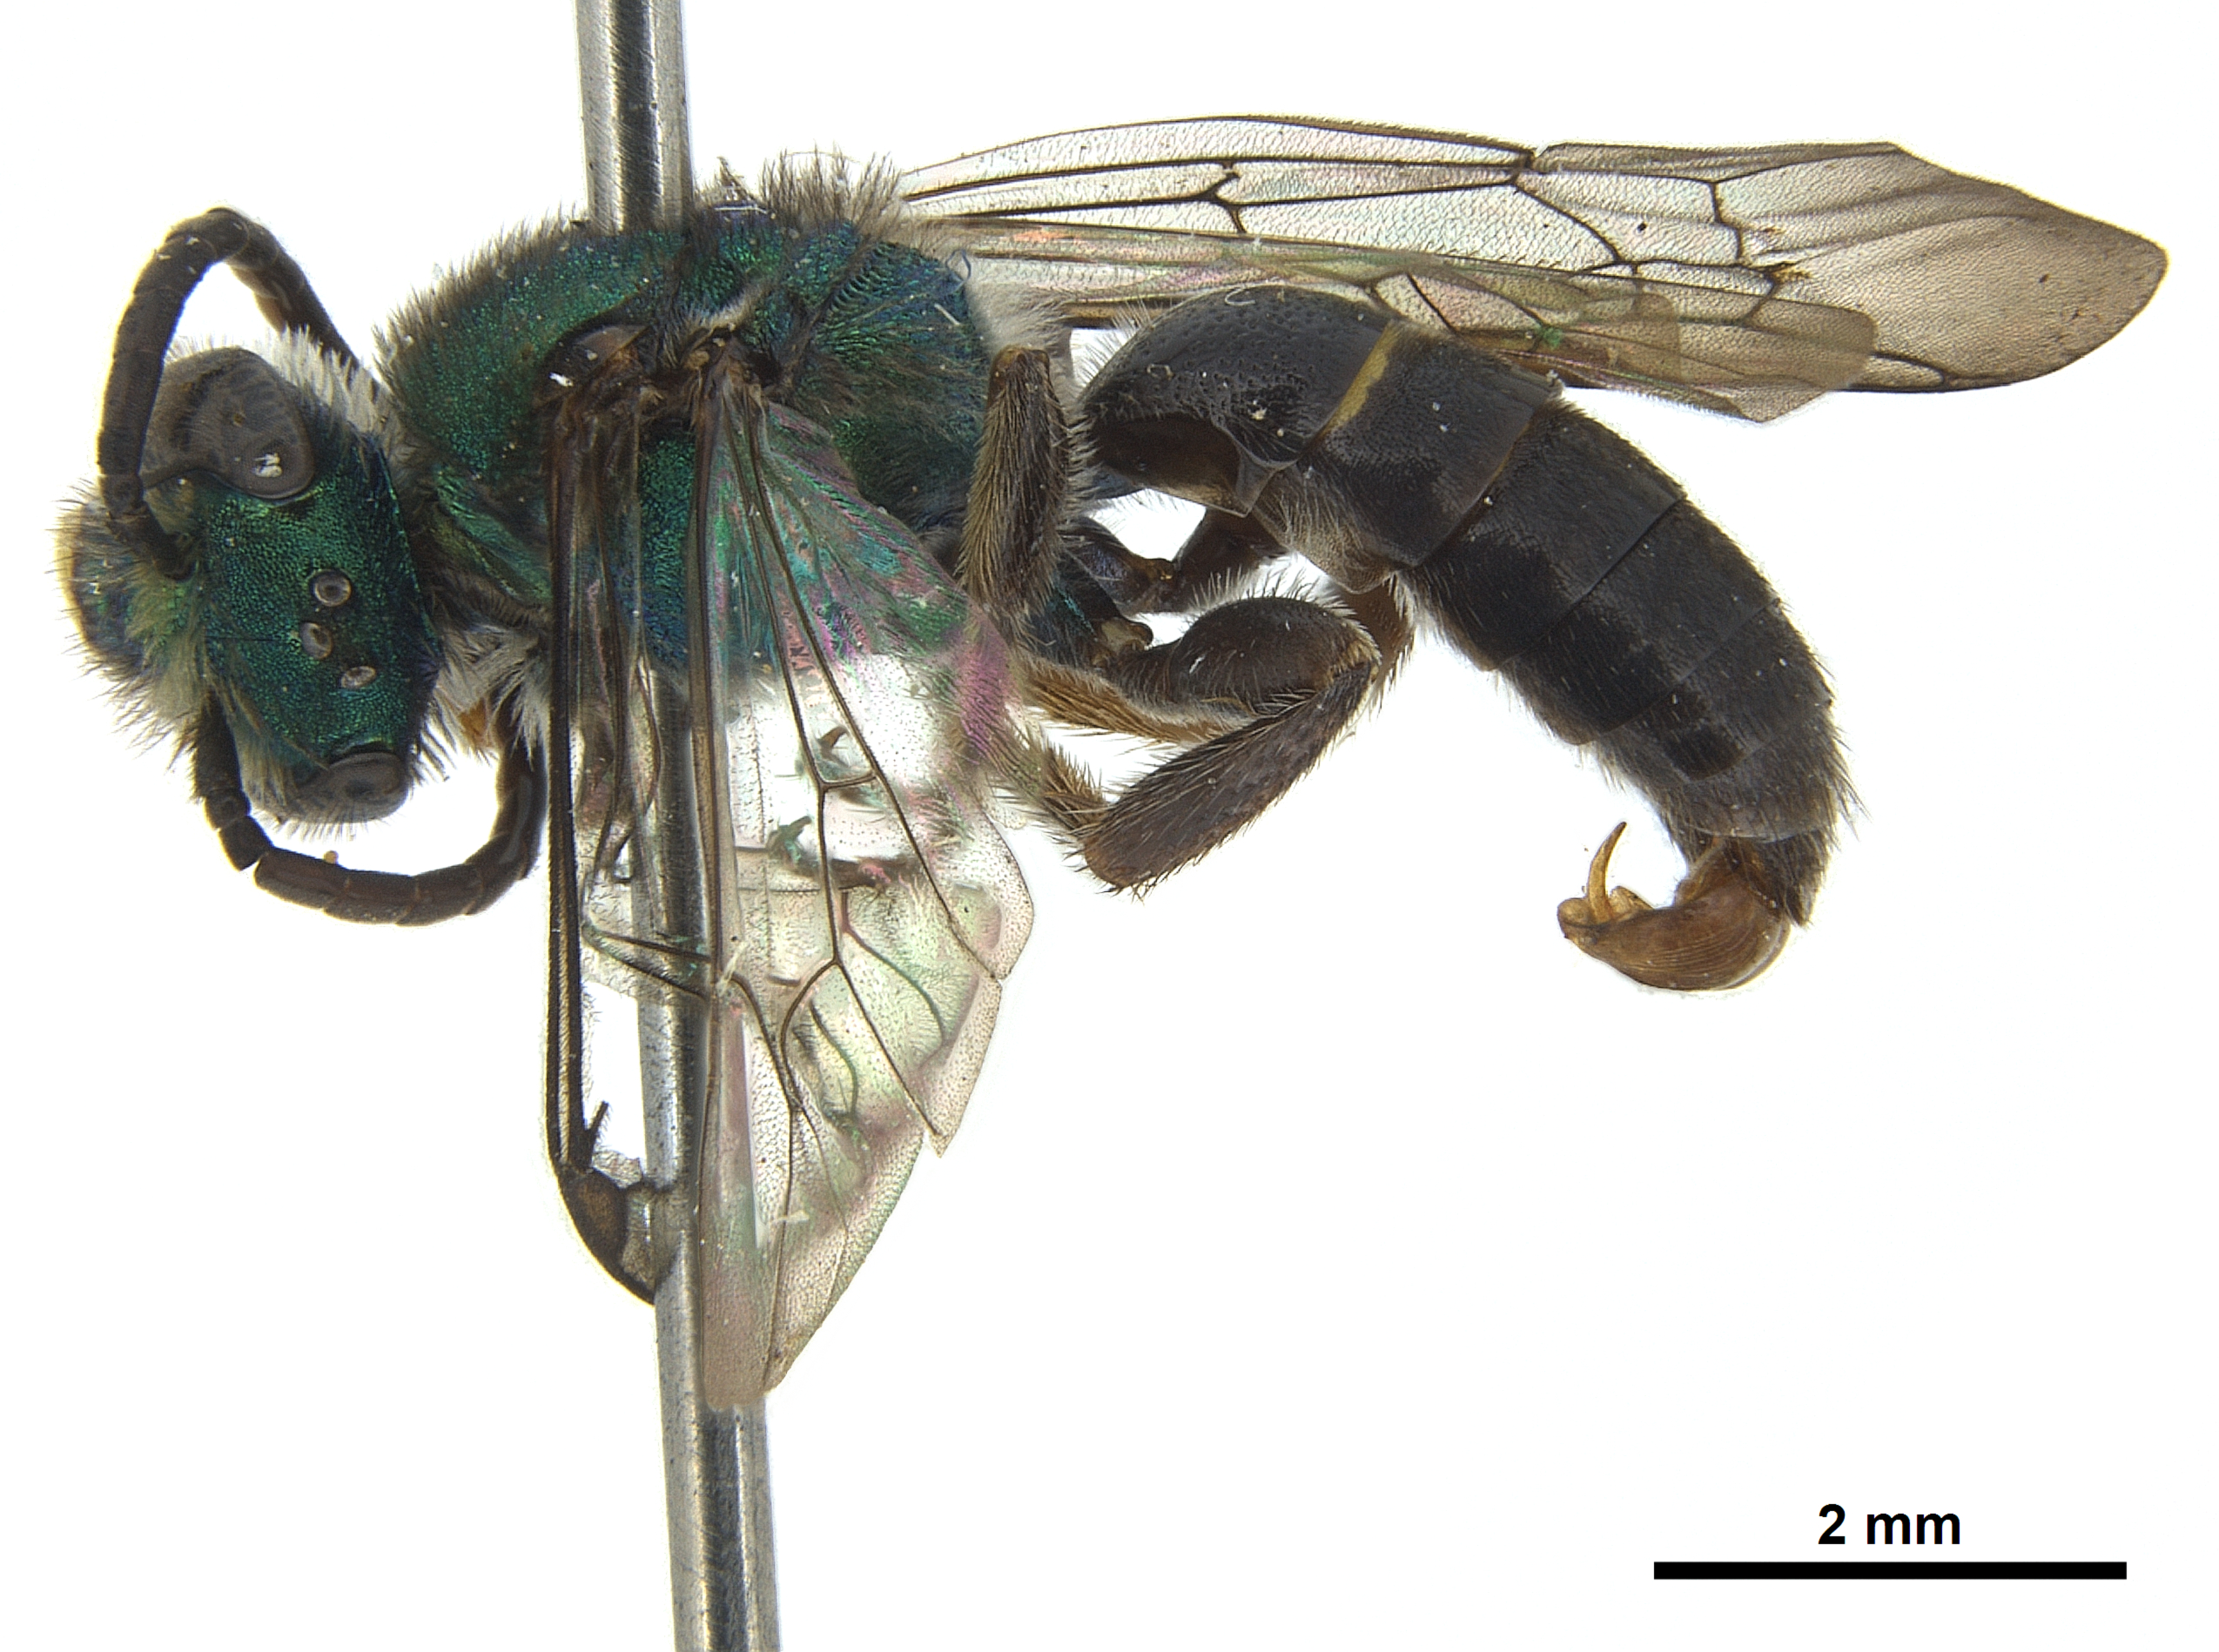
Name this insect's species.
Agapostemonoides hurdi
